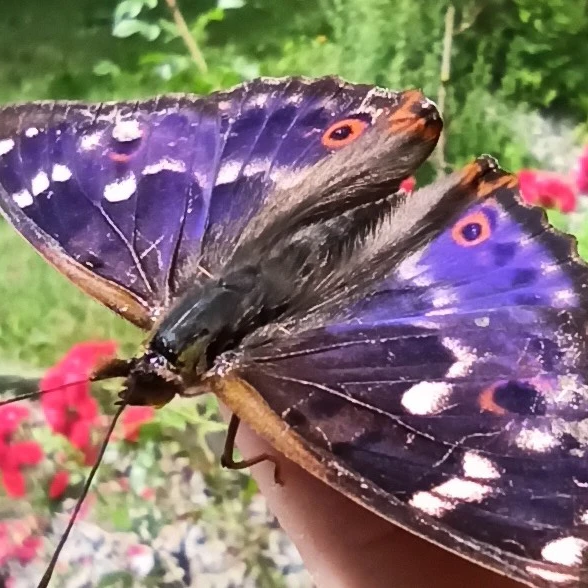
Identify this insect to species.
Apatura ilia
